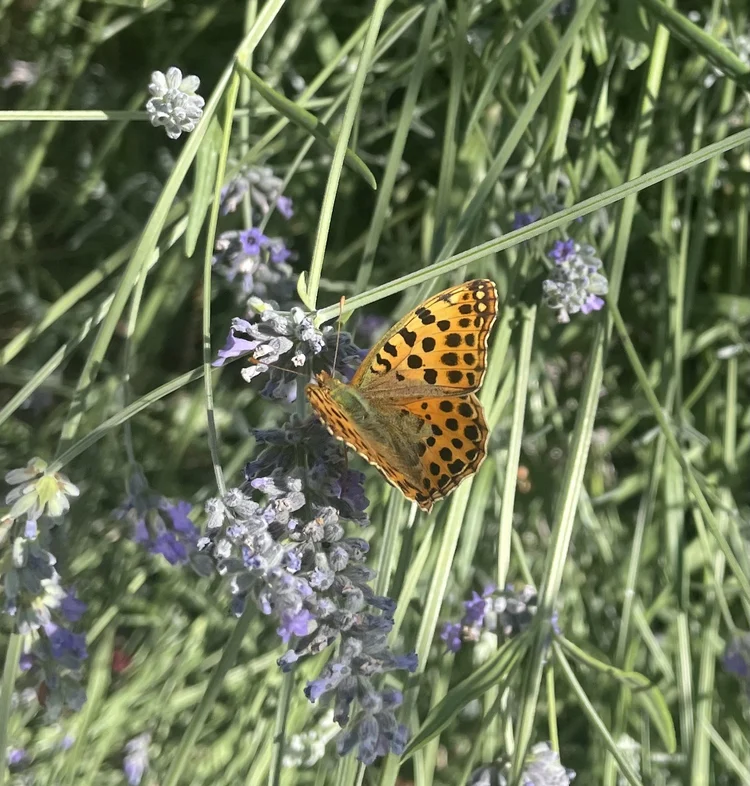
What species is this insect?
Issoria lathonia
